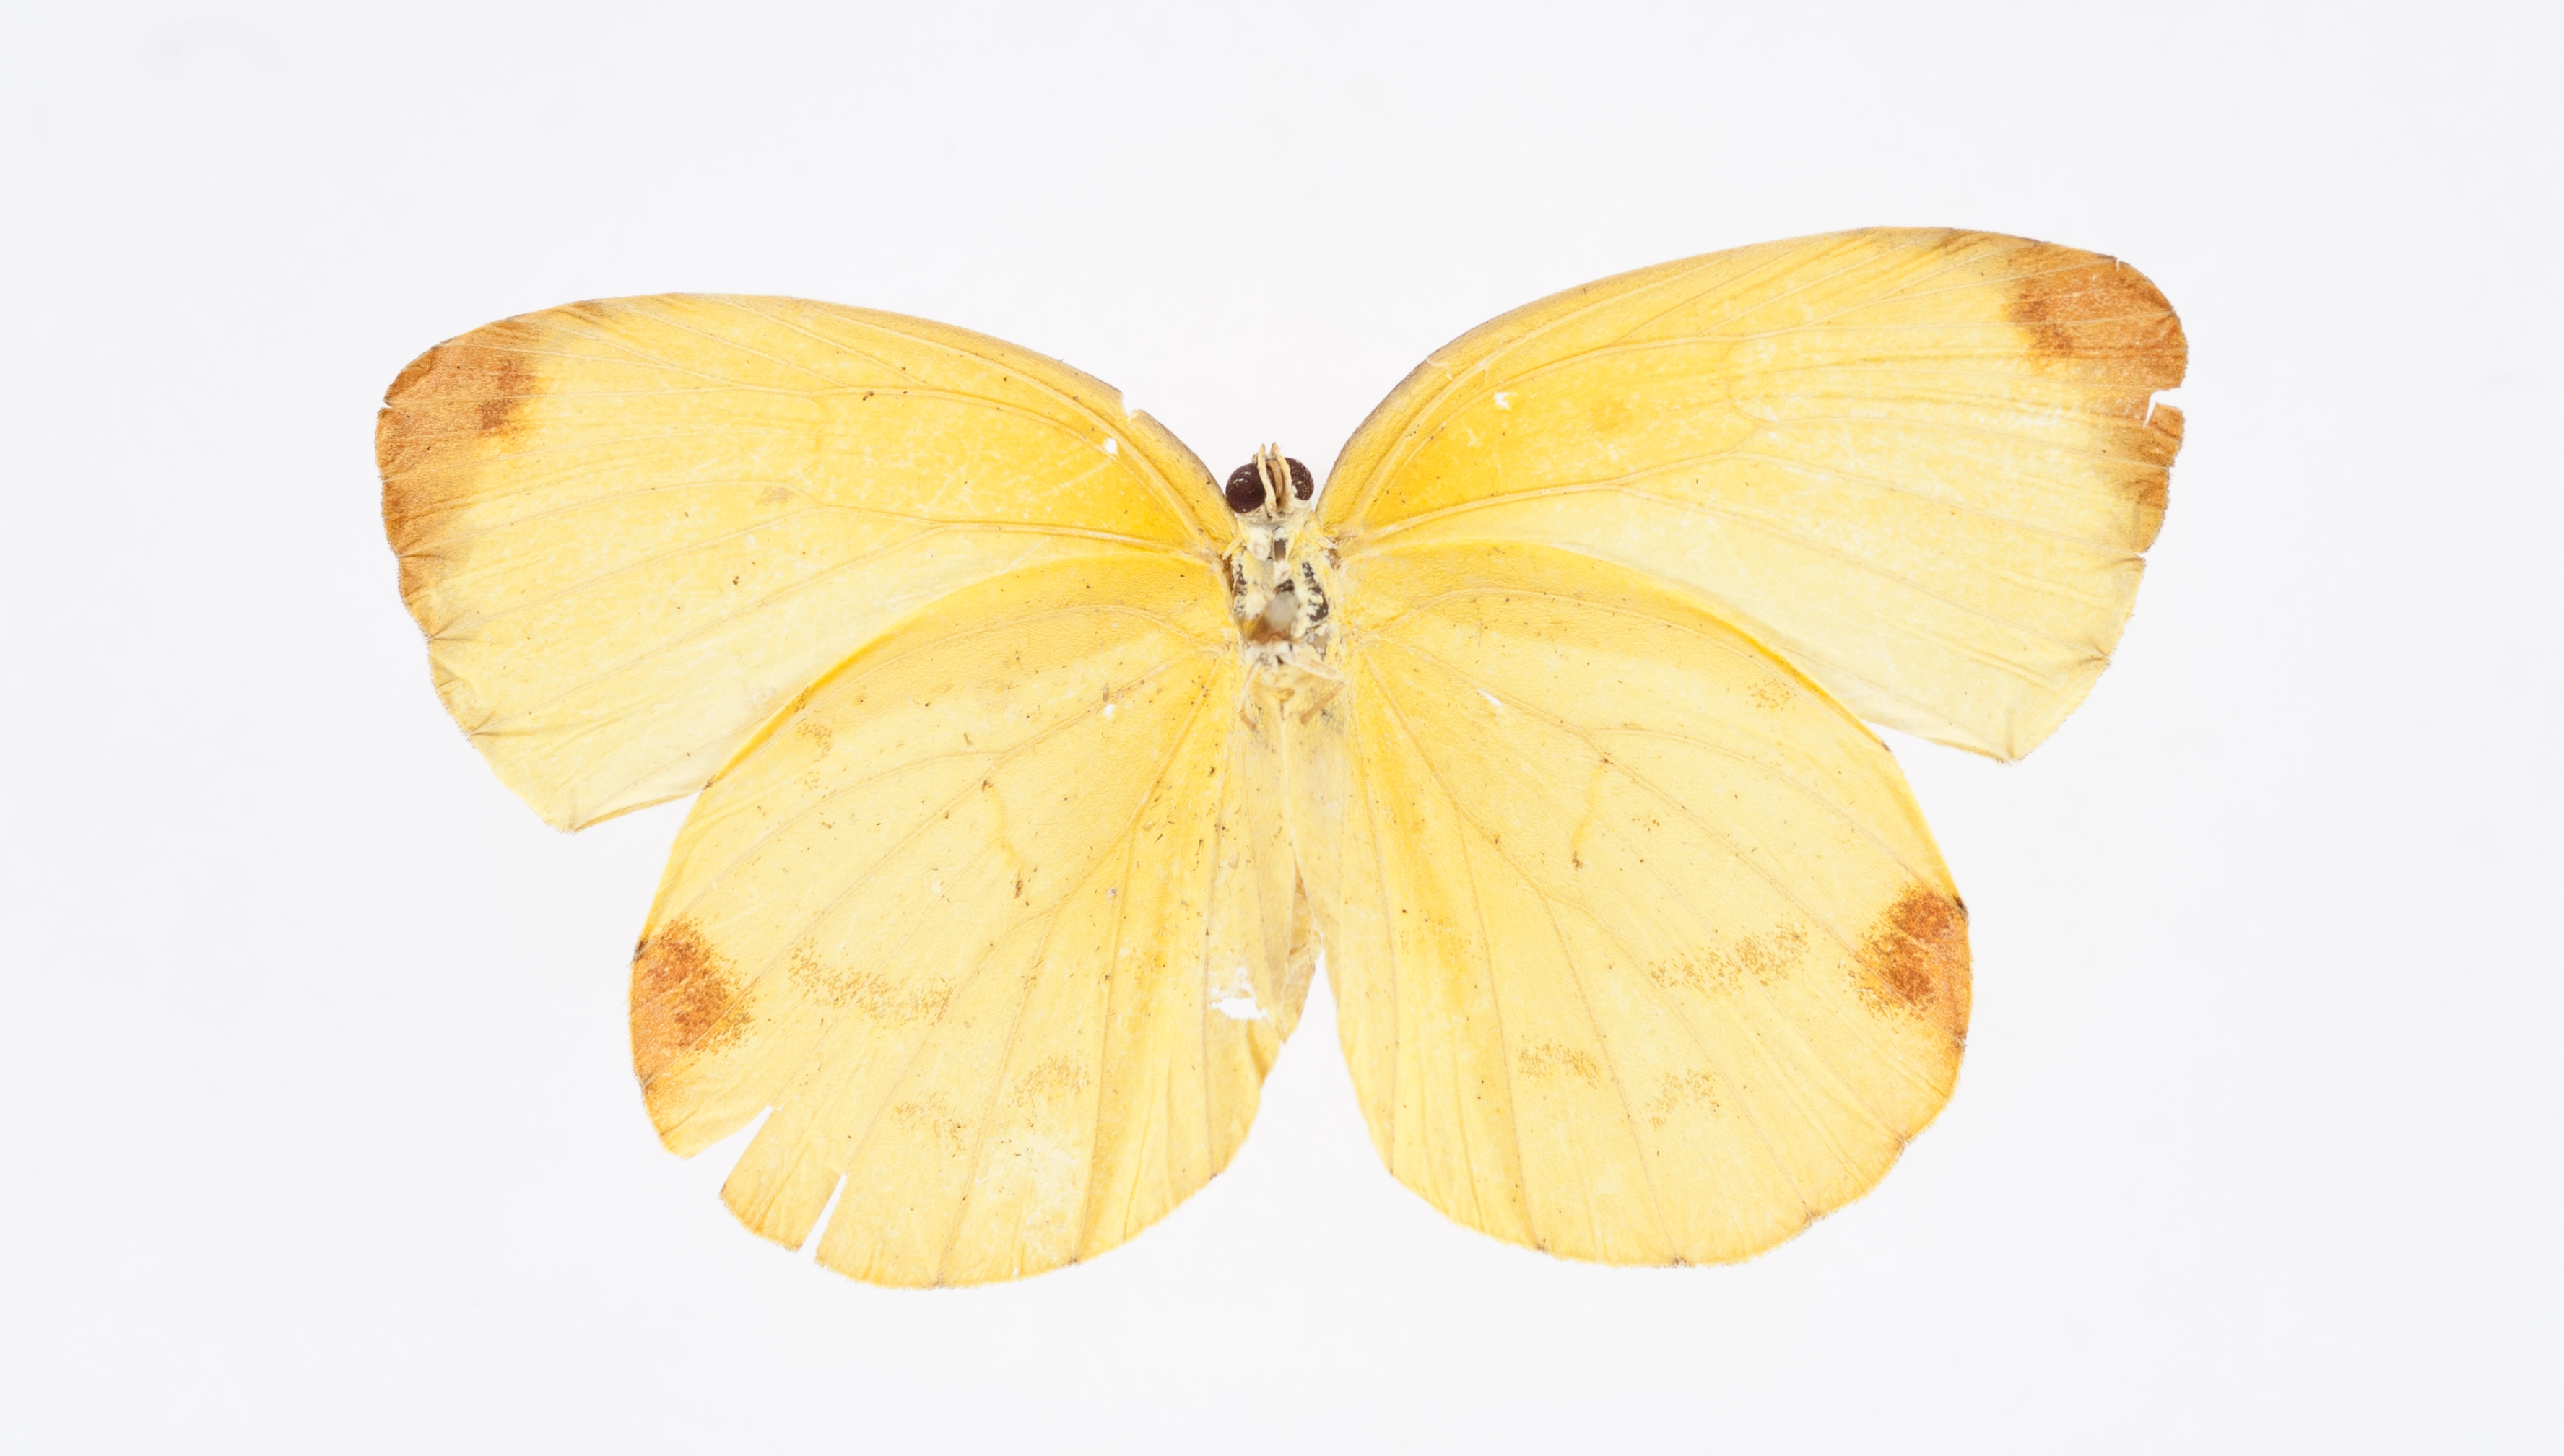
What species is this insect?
Terias westwoodi
